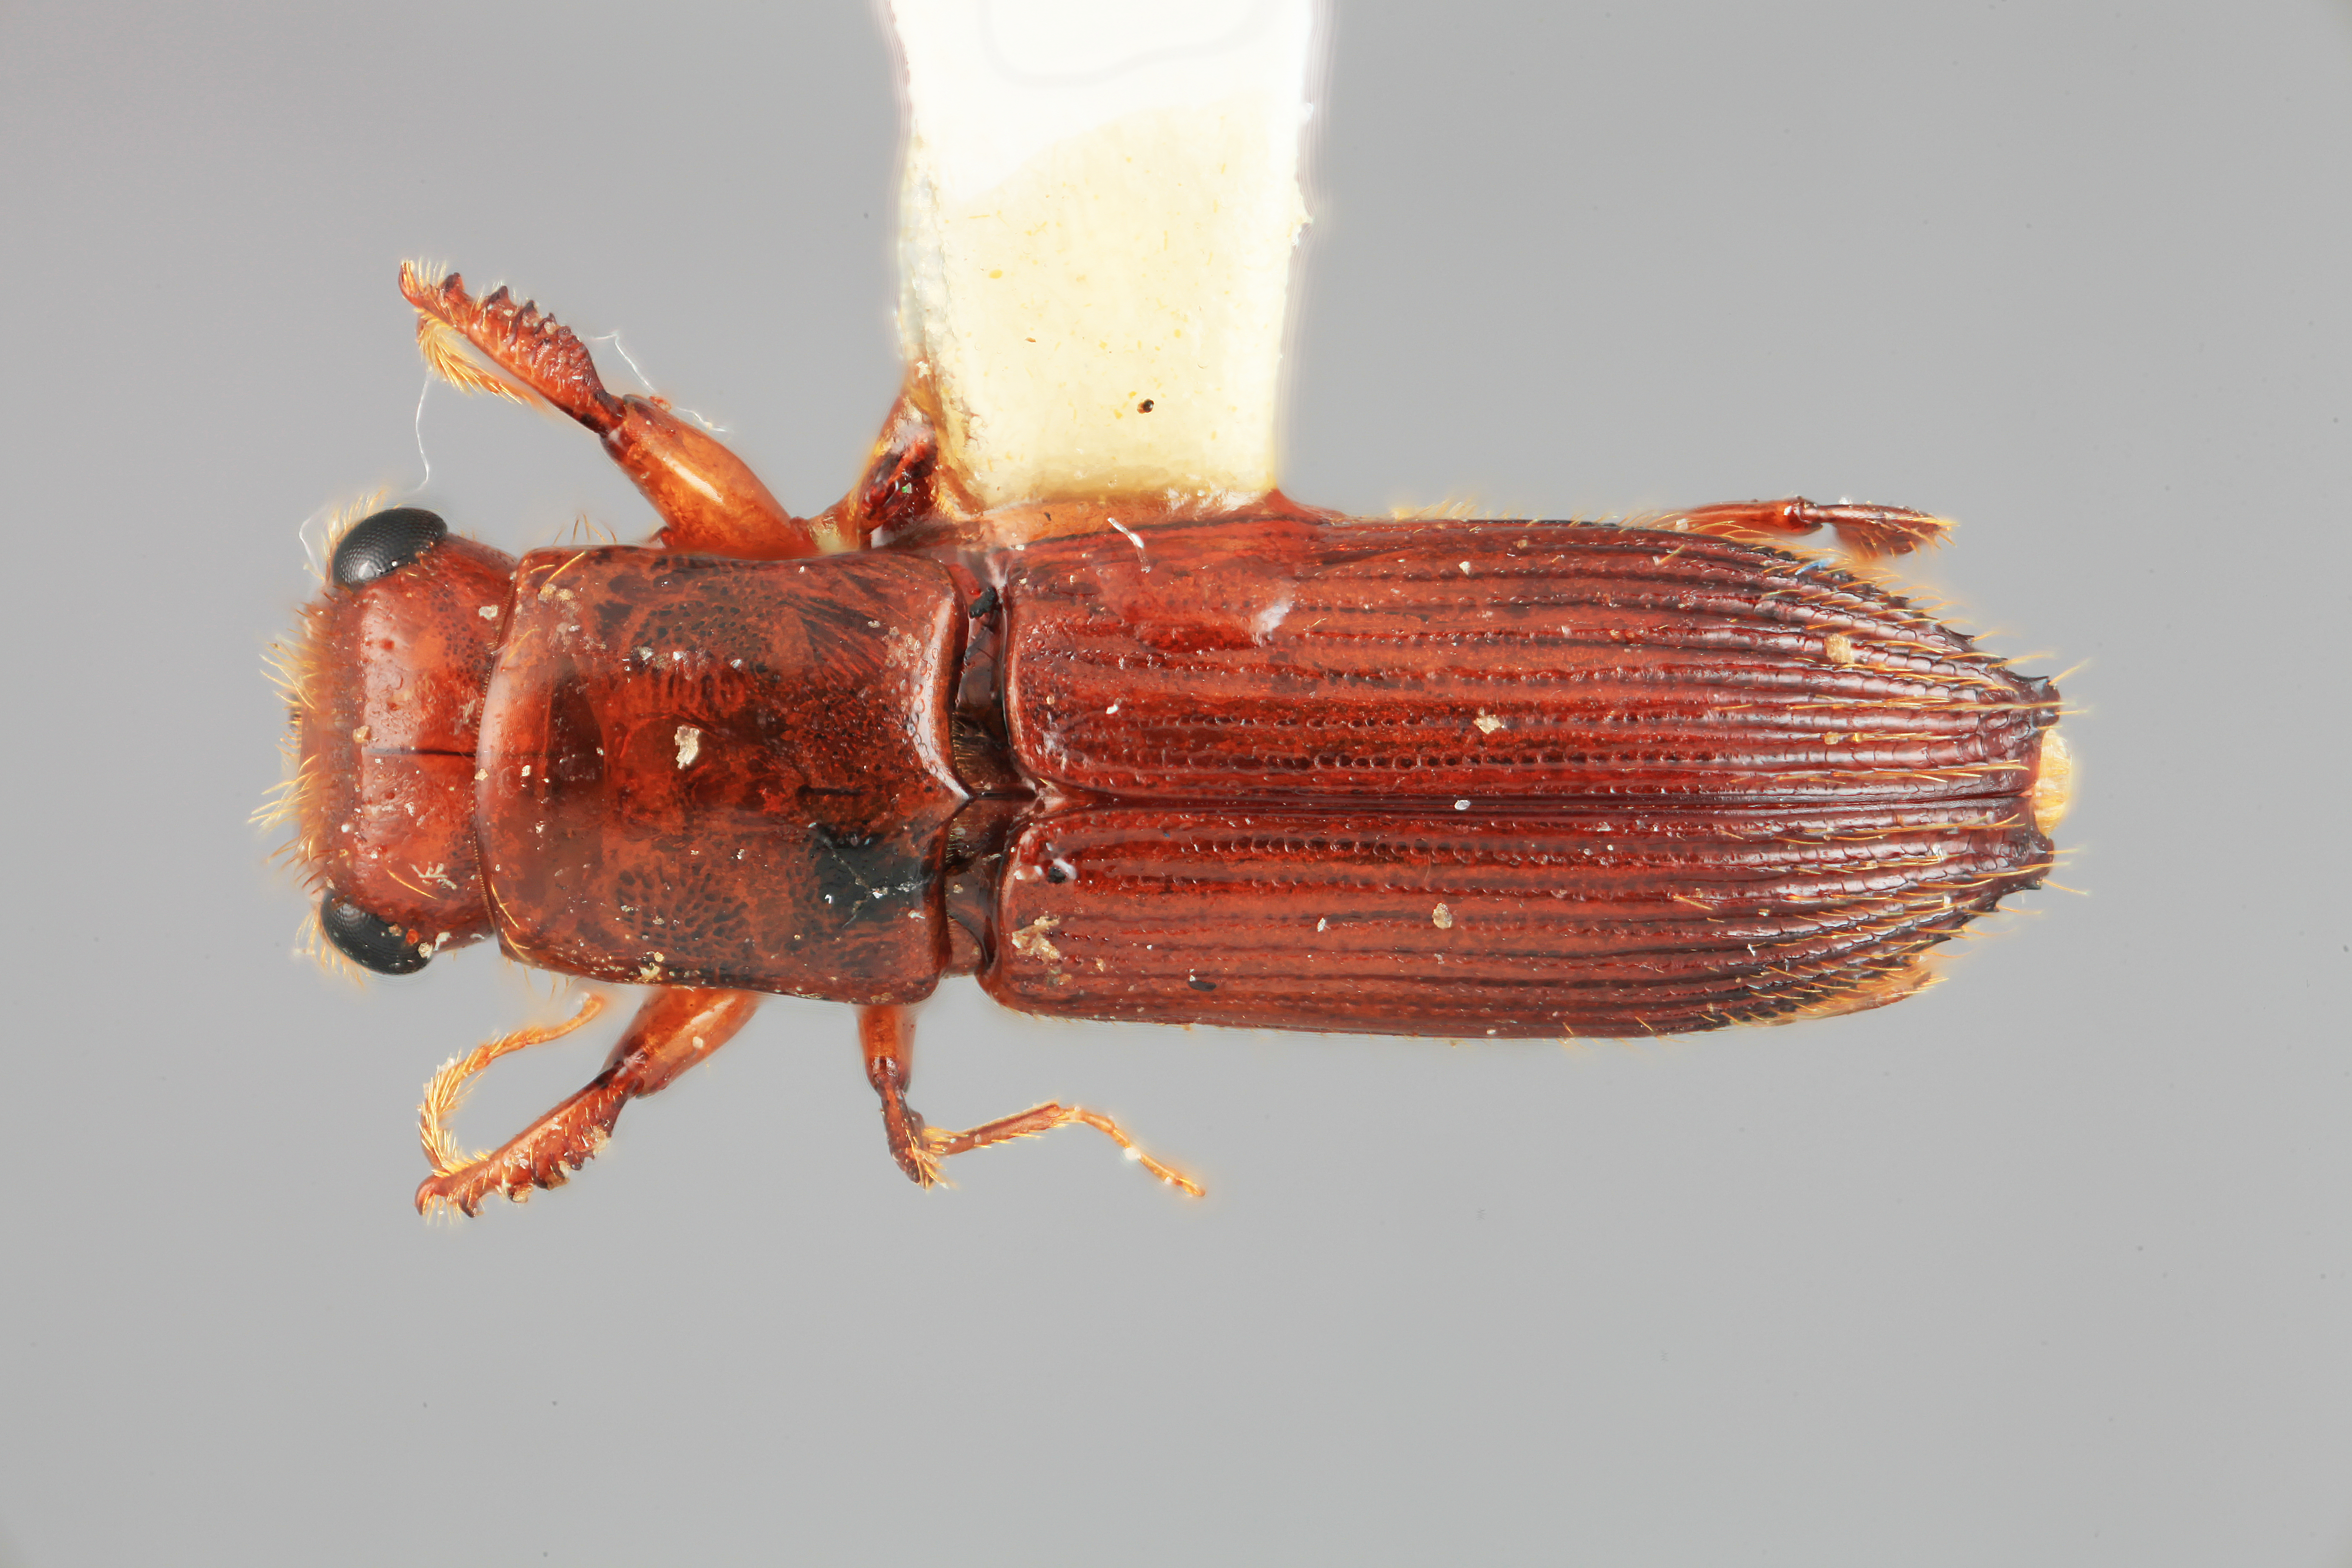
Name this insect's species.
Platypus simpliciformis
